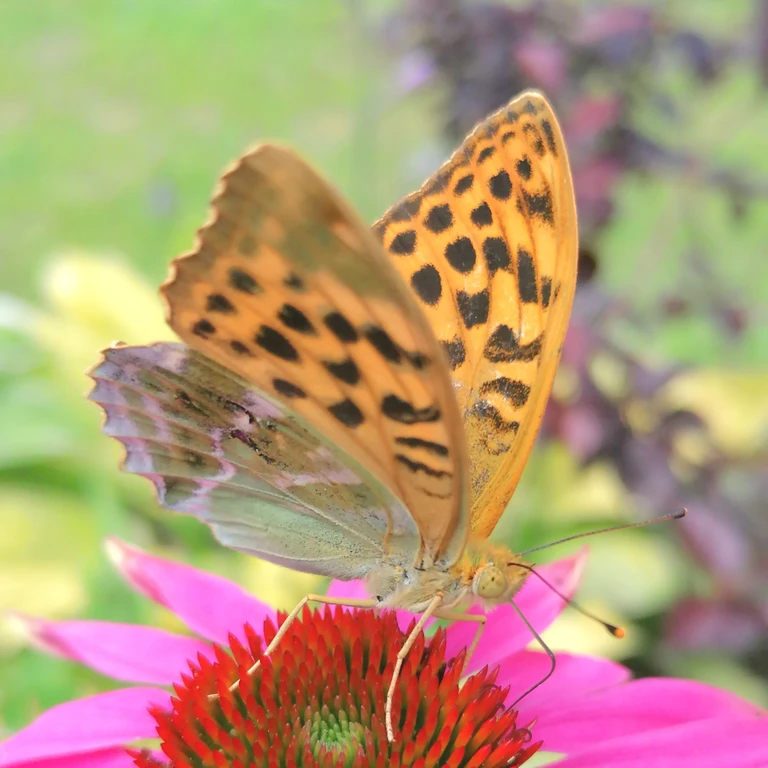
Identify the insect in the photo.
Argynnis paphia
